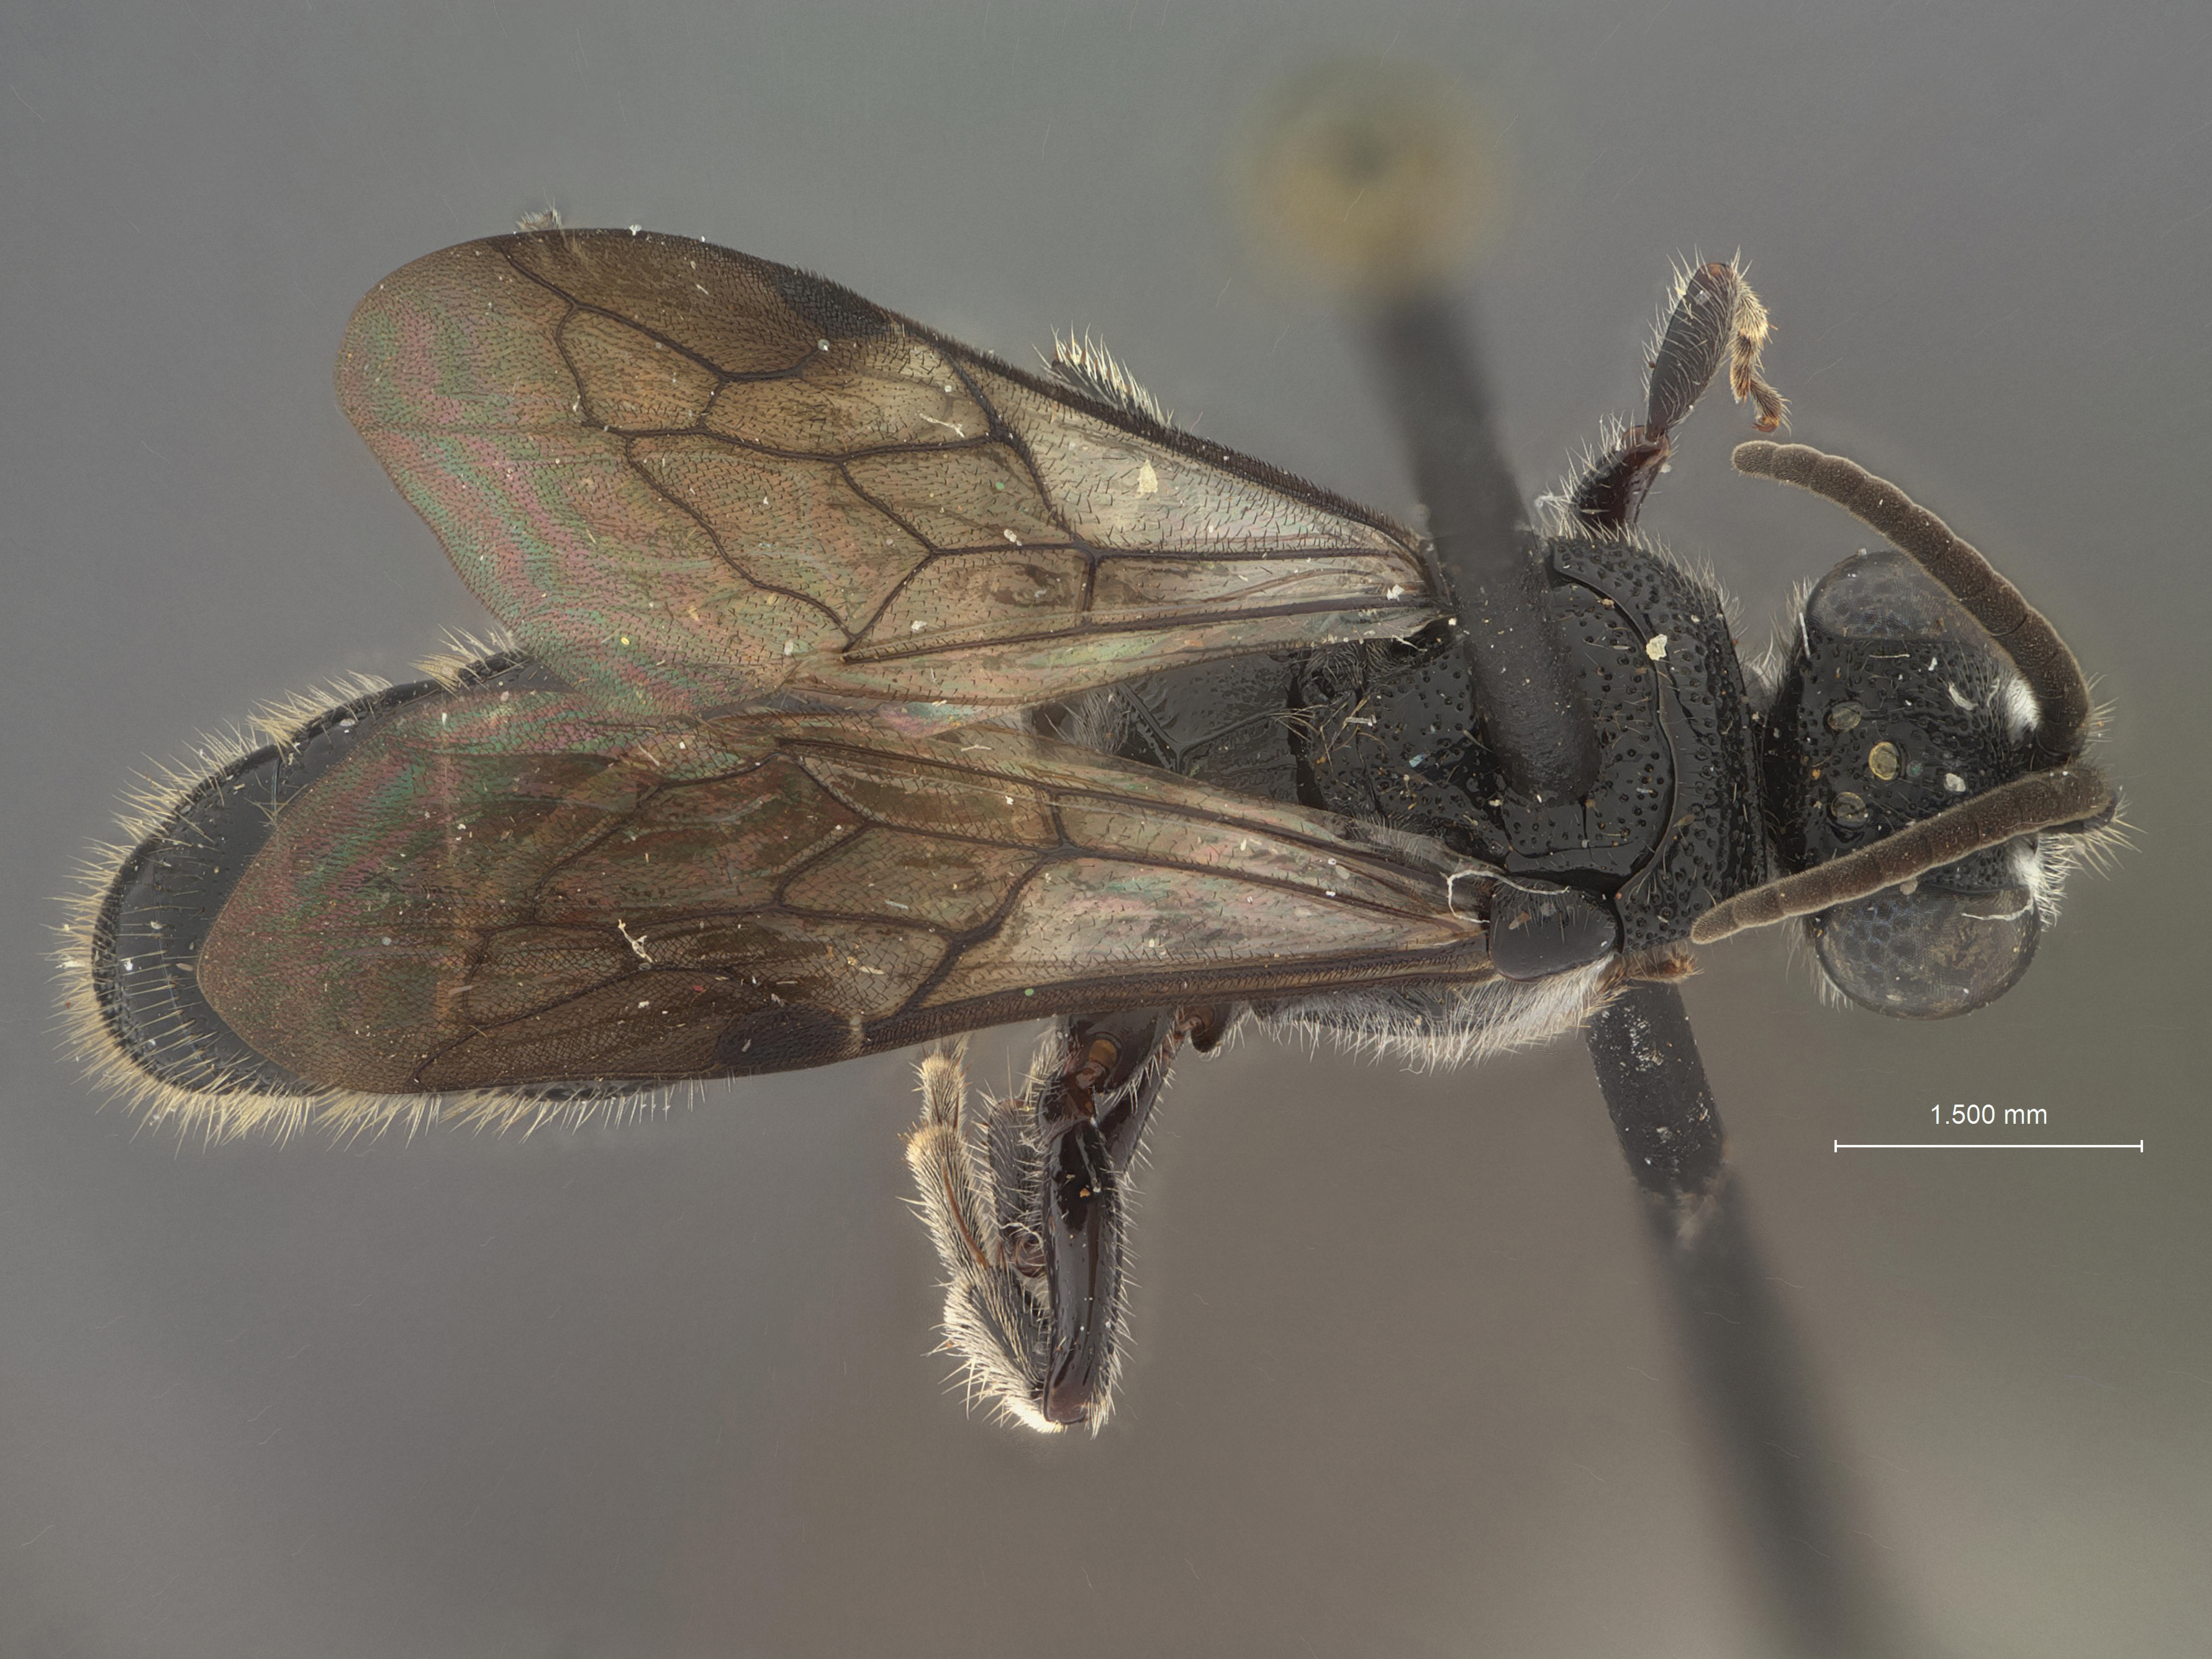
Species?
Tiphia mallochi
